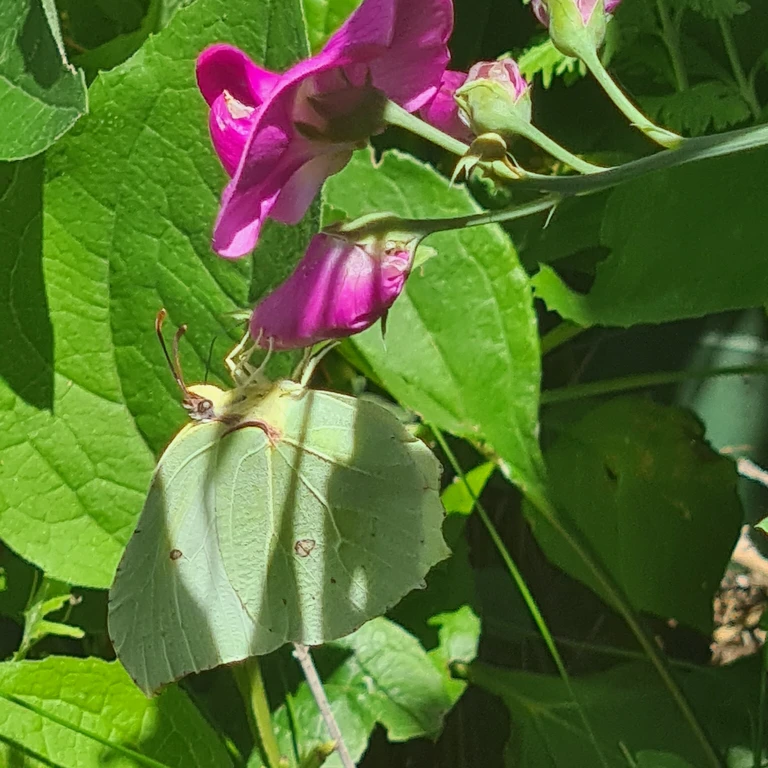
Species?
Gonepteryx rhamni
